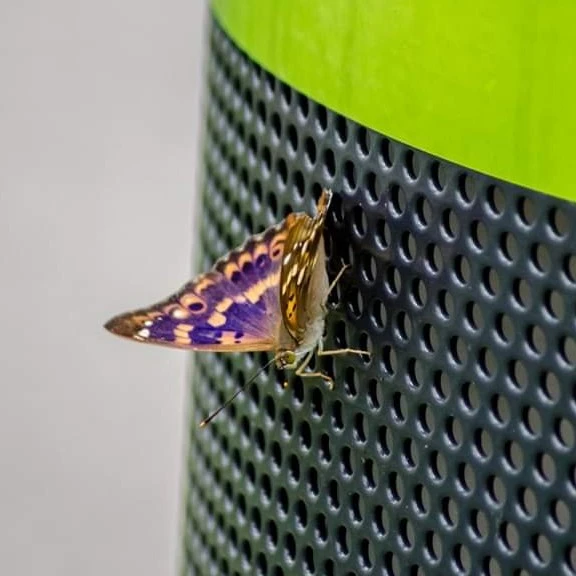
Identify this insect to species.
Apatura ilia
